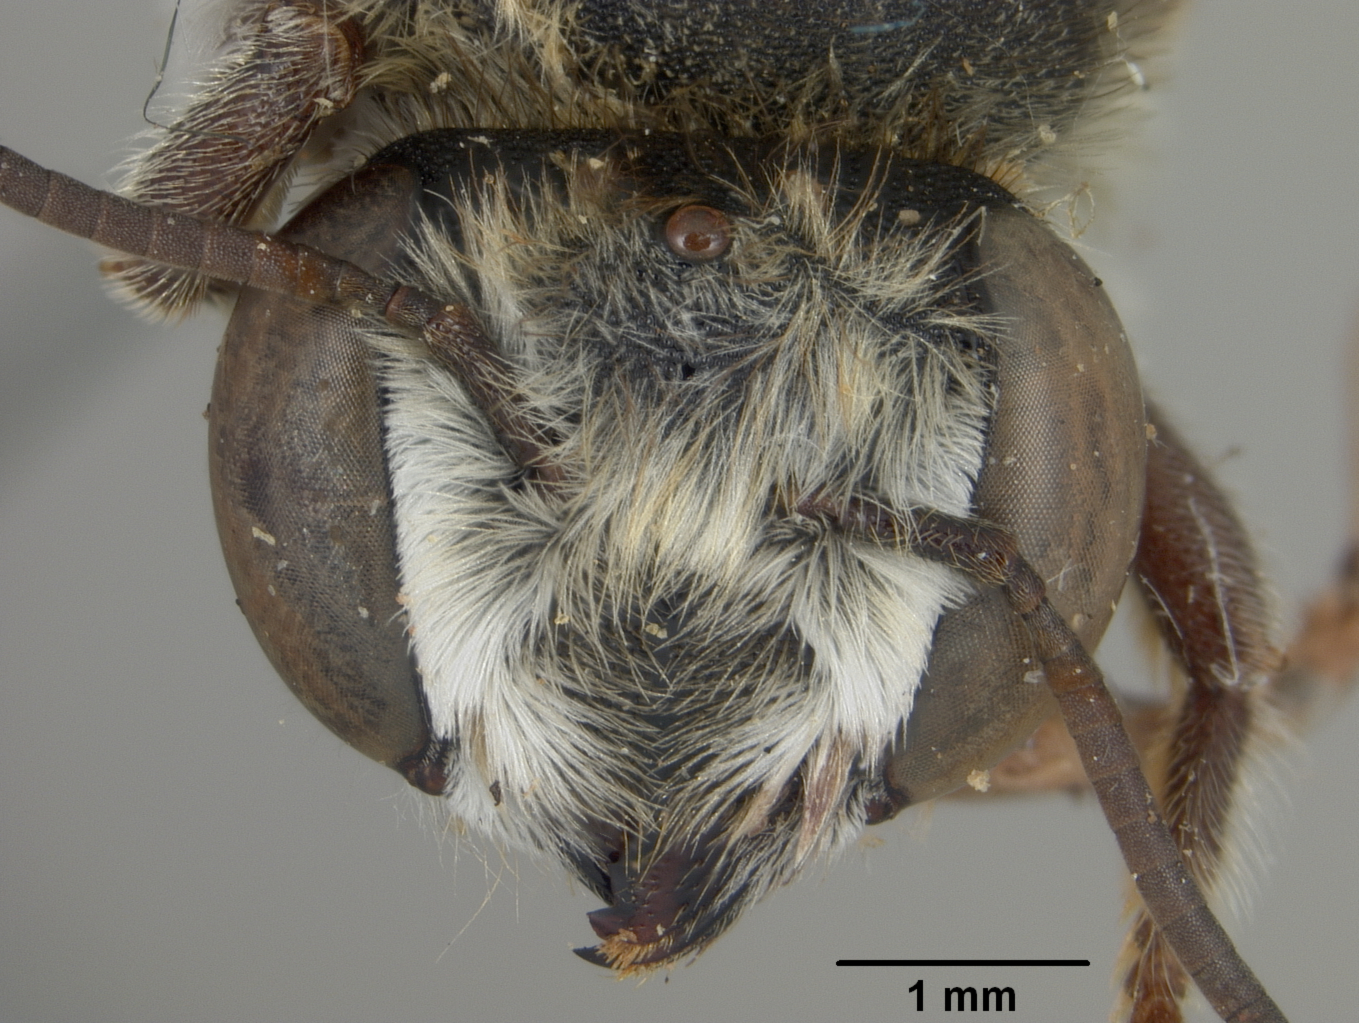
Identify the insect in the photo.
Megachile ekuviella
